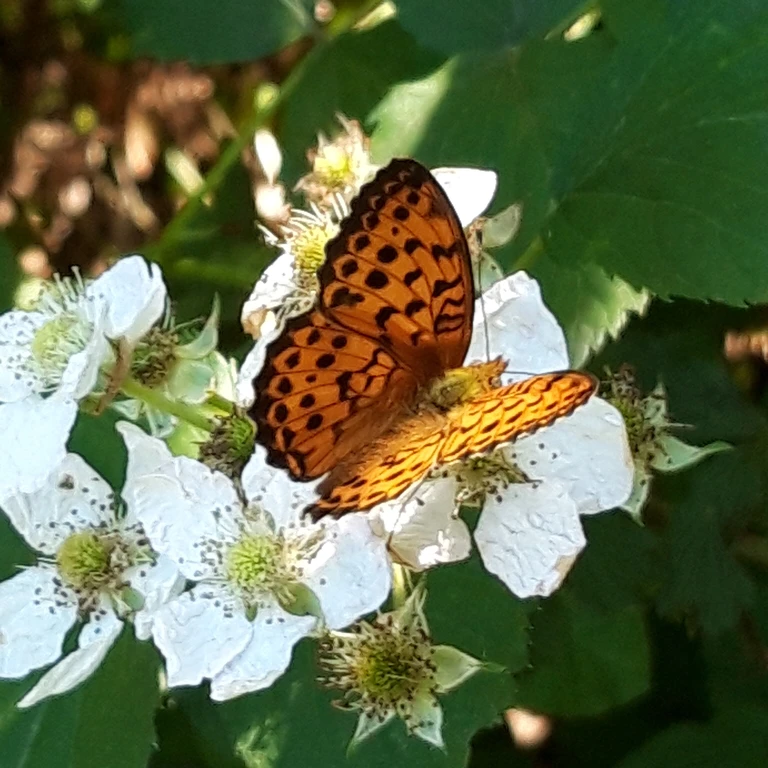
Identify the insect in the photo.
Brenthis daphne
